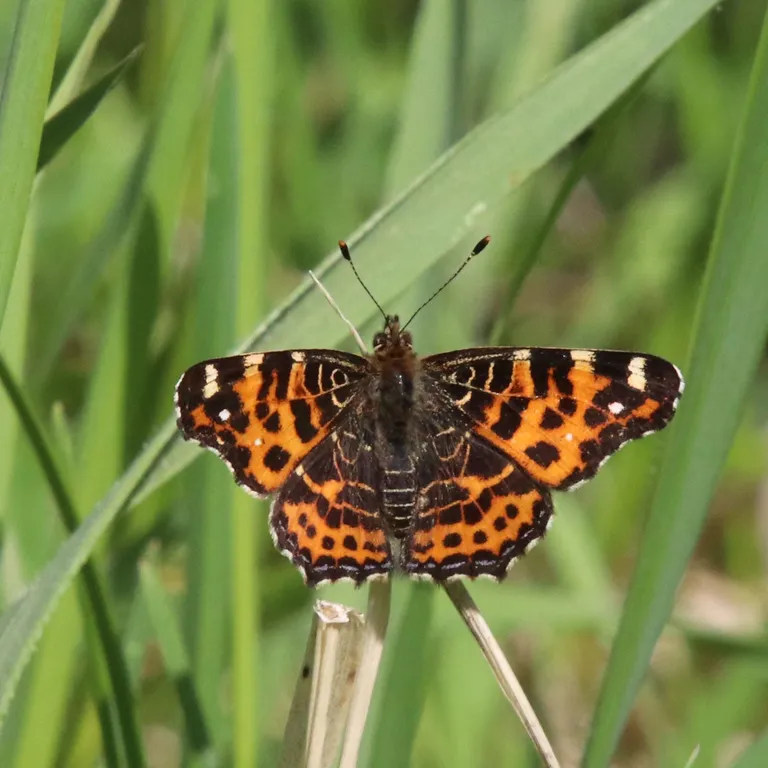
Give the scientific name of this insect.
Araschnia levana
